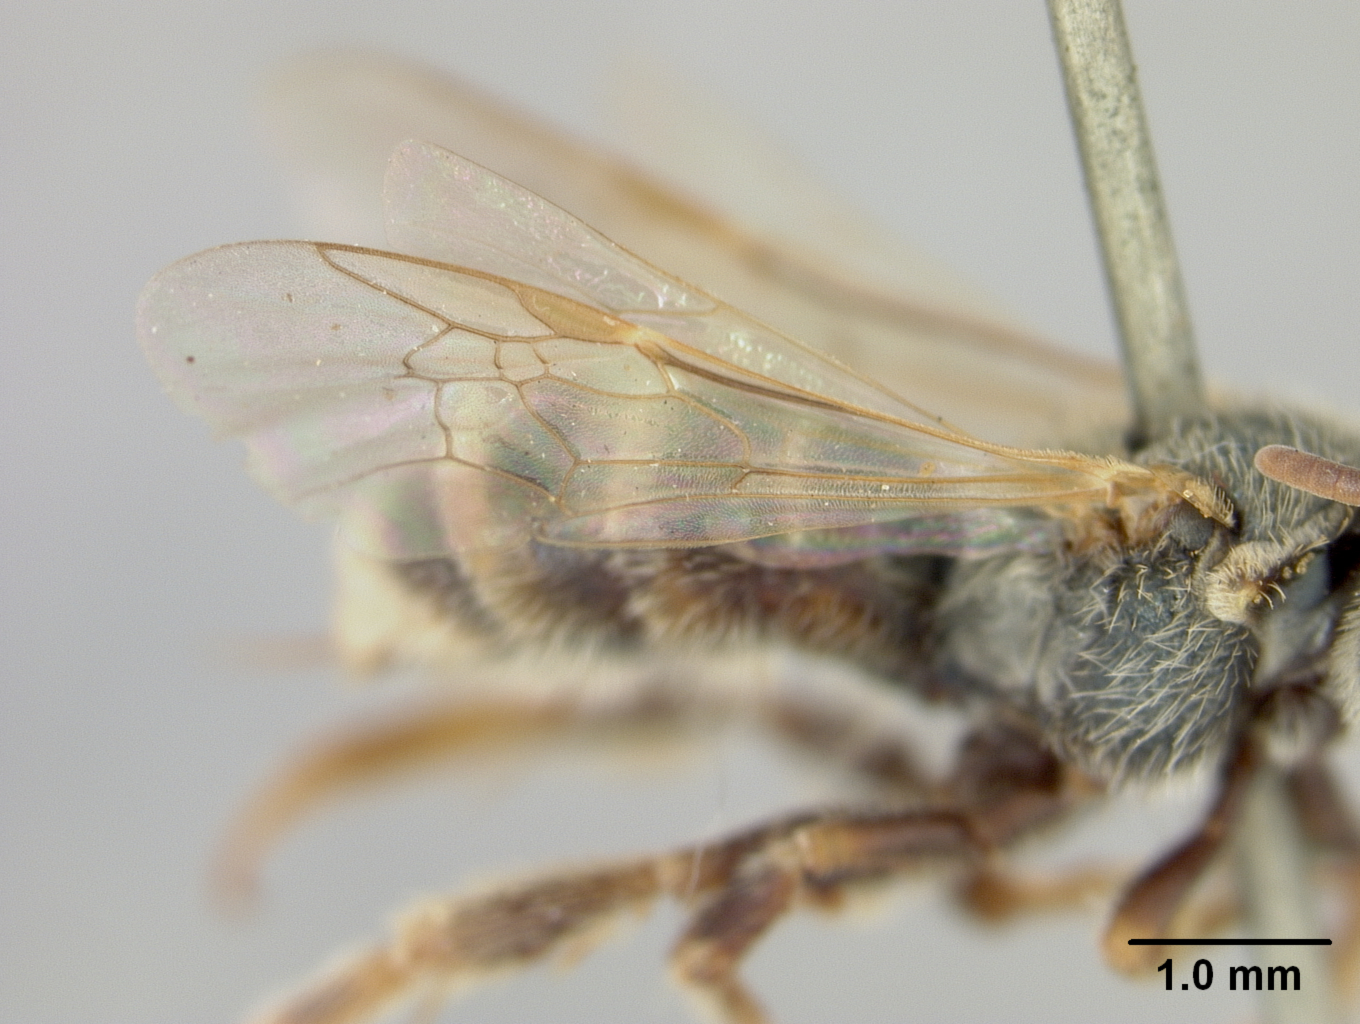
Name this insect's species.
Halictus arapahonum
